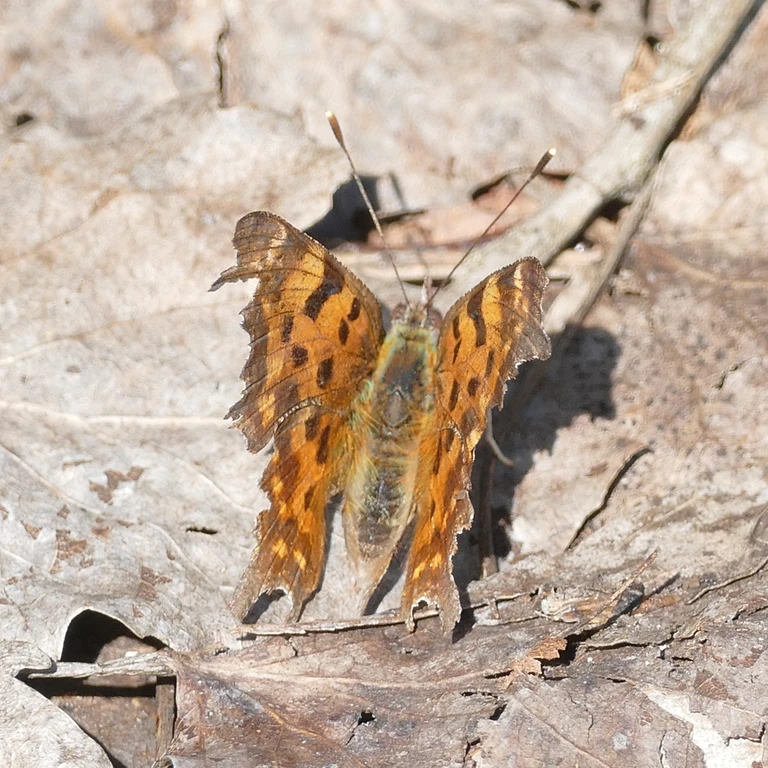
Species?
Polygonia c-album
